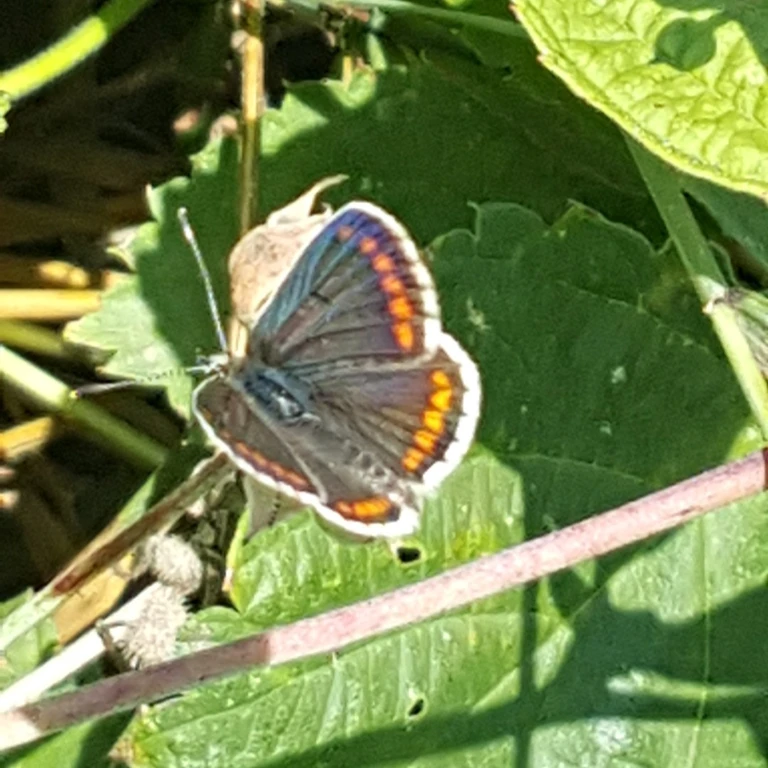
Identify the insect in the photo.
Aricia agestis/artaxerxes
